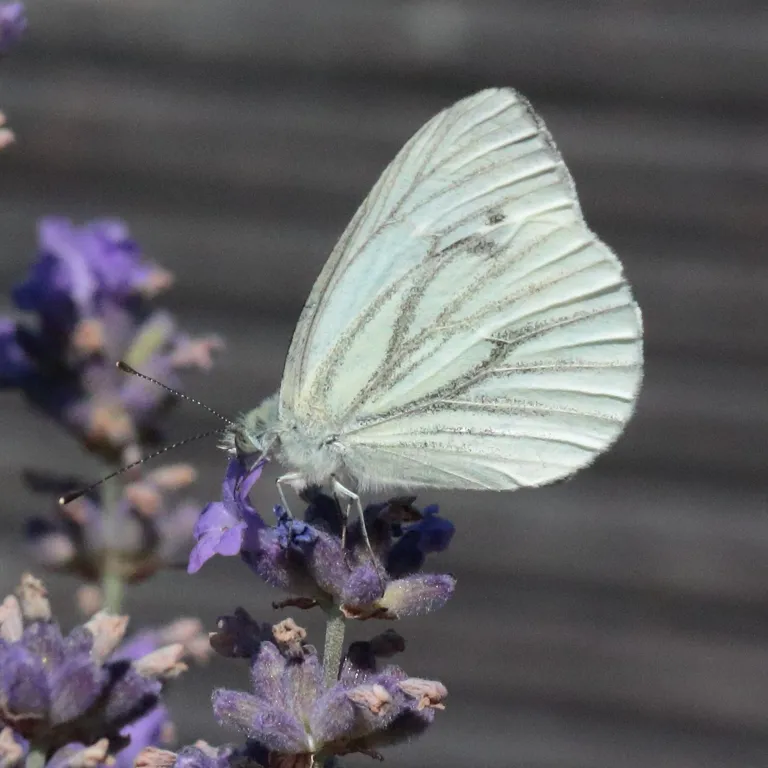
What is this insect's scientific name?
Pieris napi
